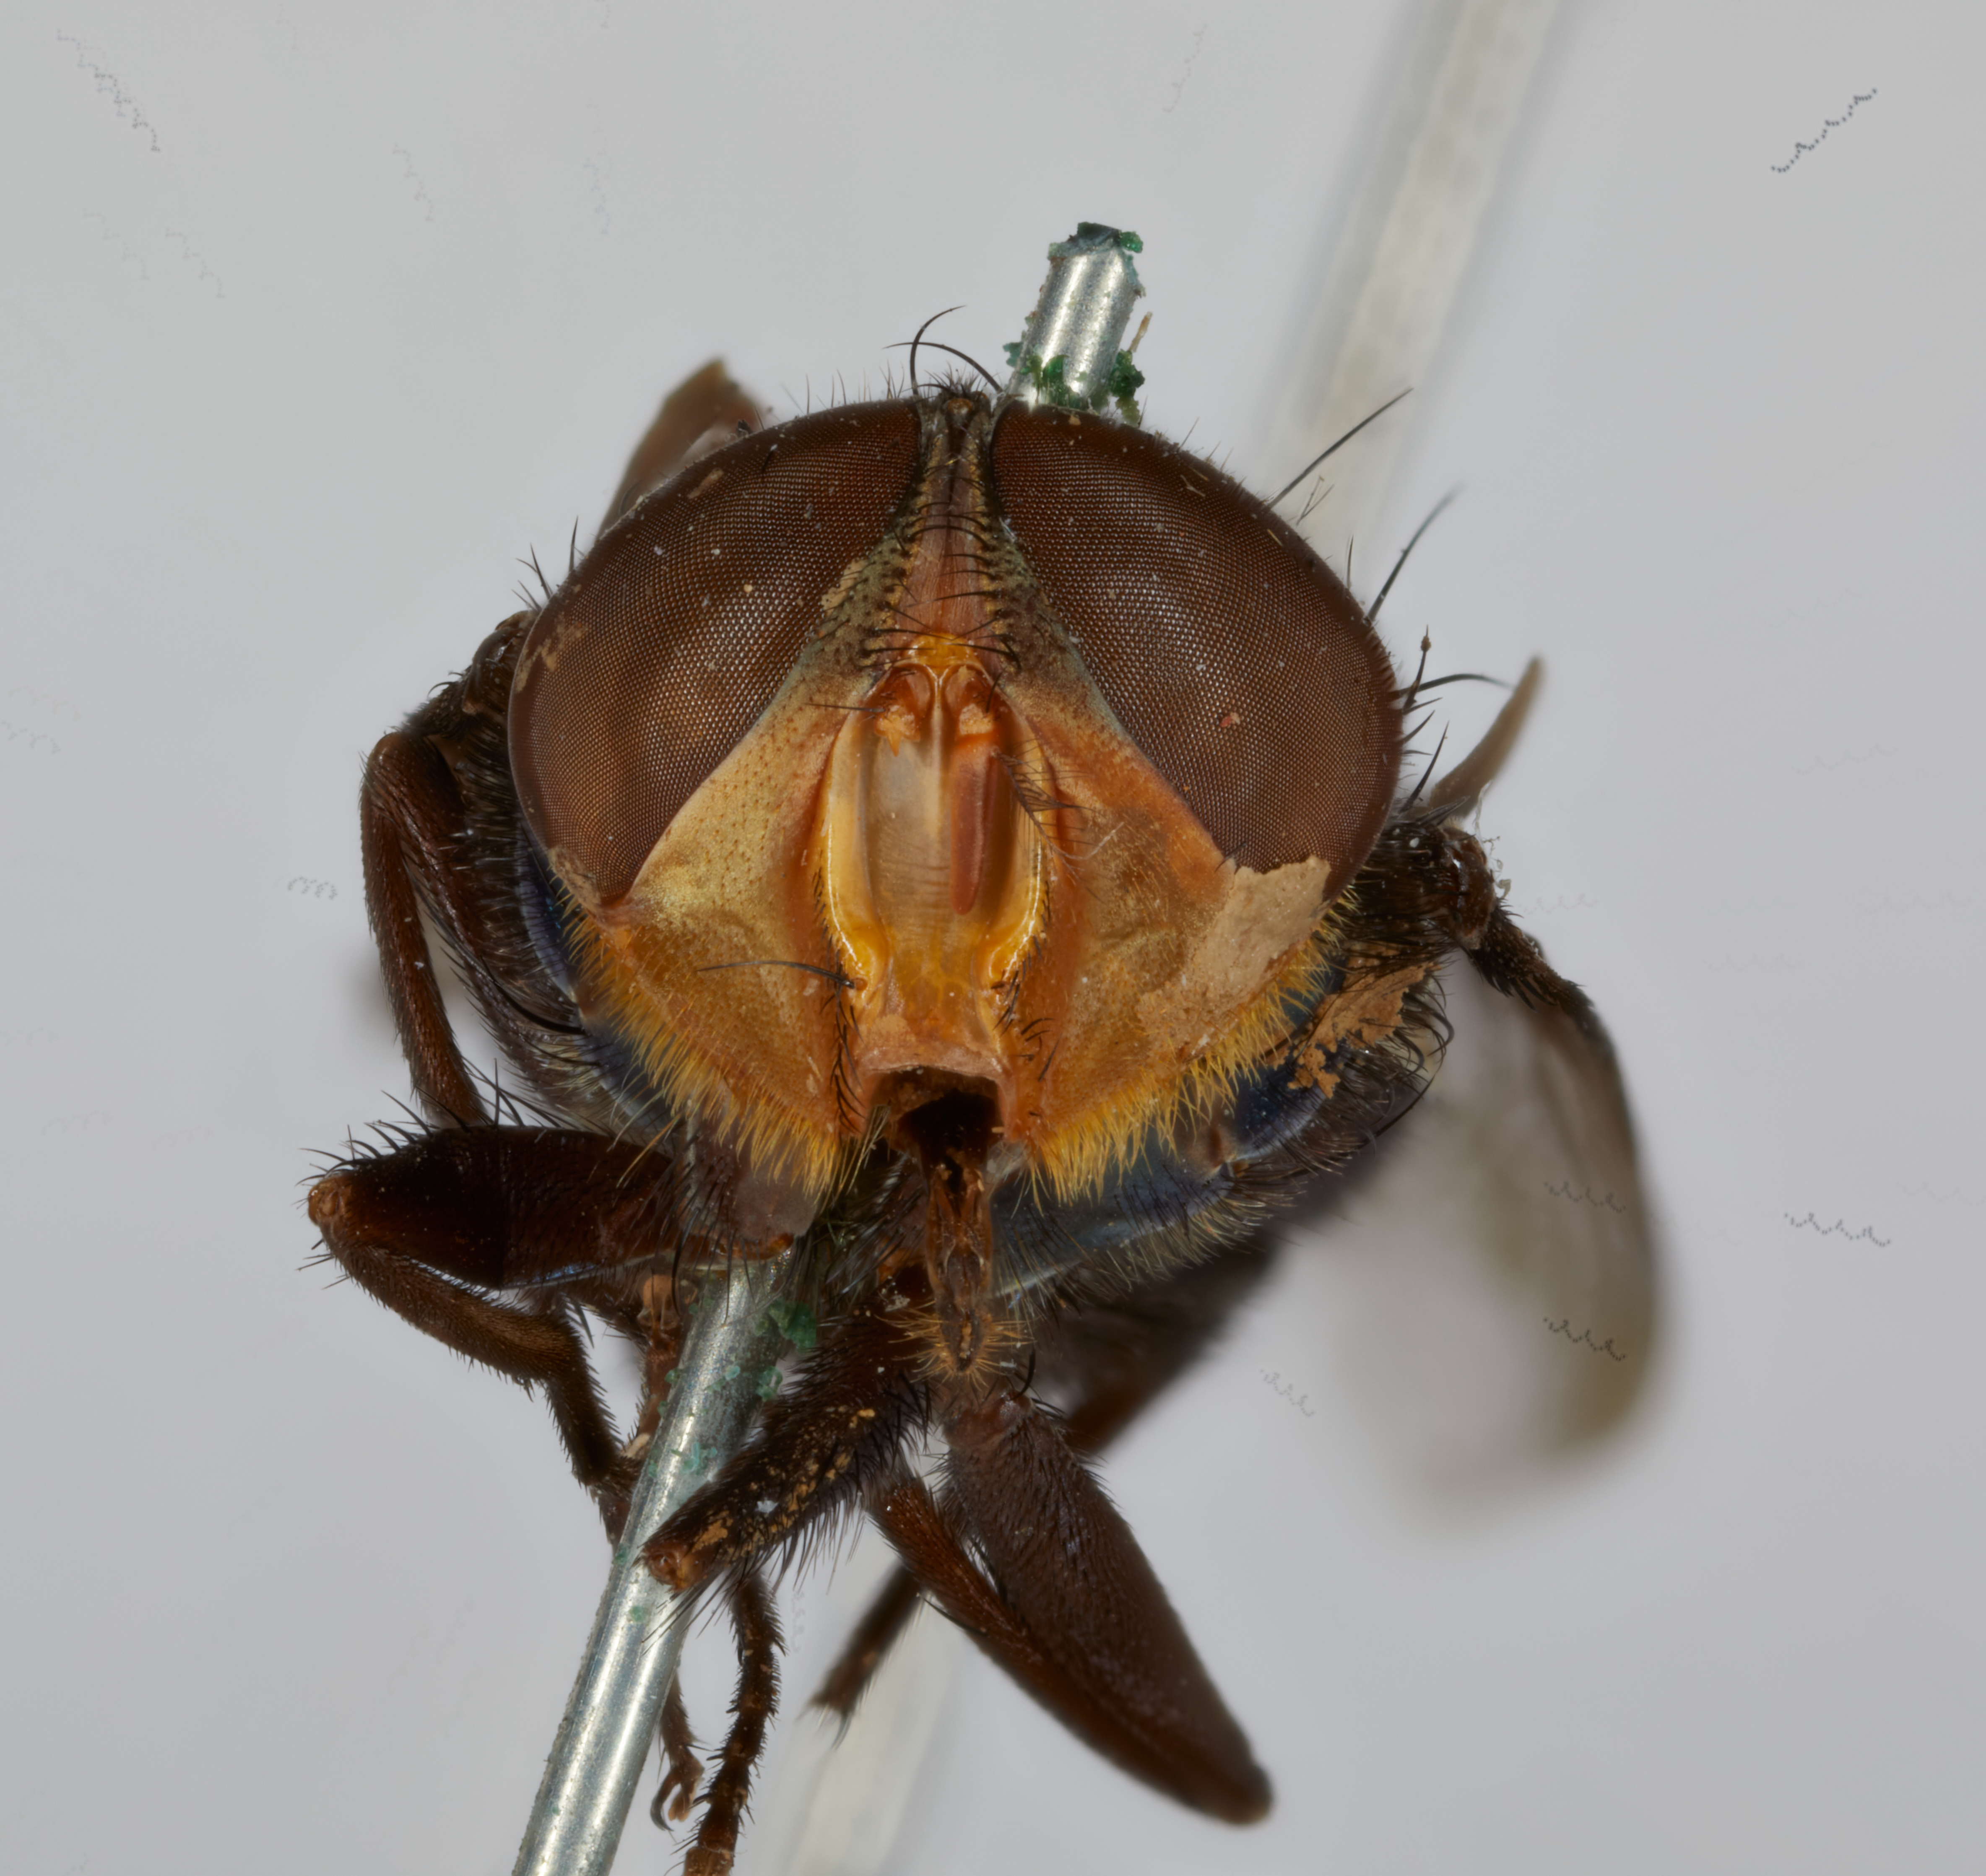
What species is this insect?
Cochliomyia americana
